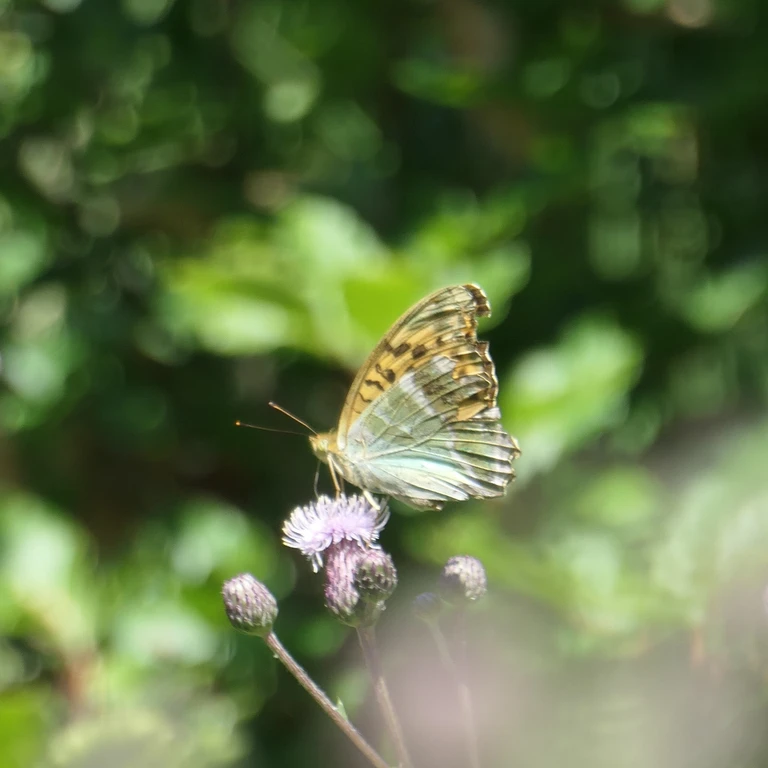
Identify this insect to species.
Argynnis paphia
